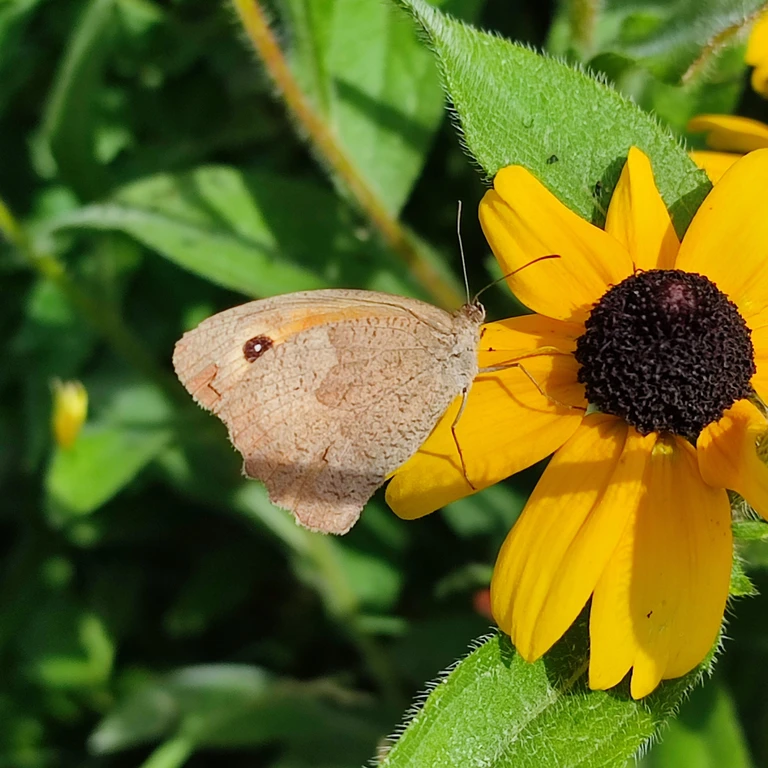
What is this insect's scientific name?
Maniola jurtina
